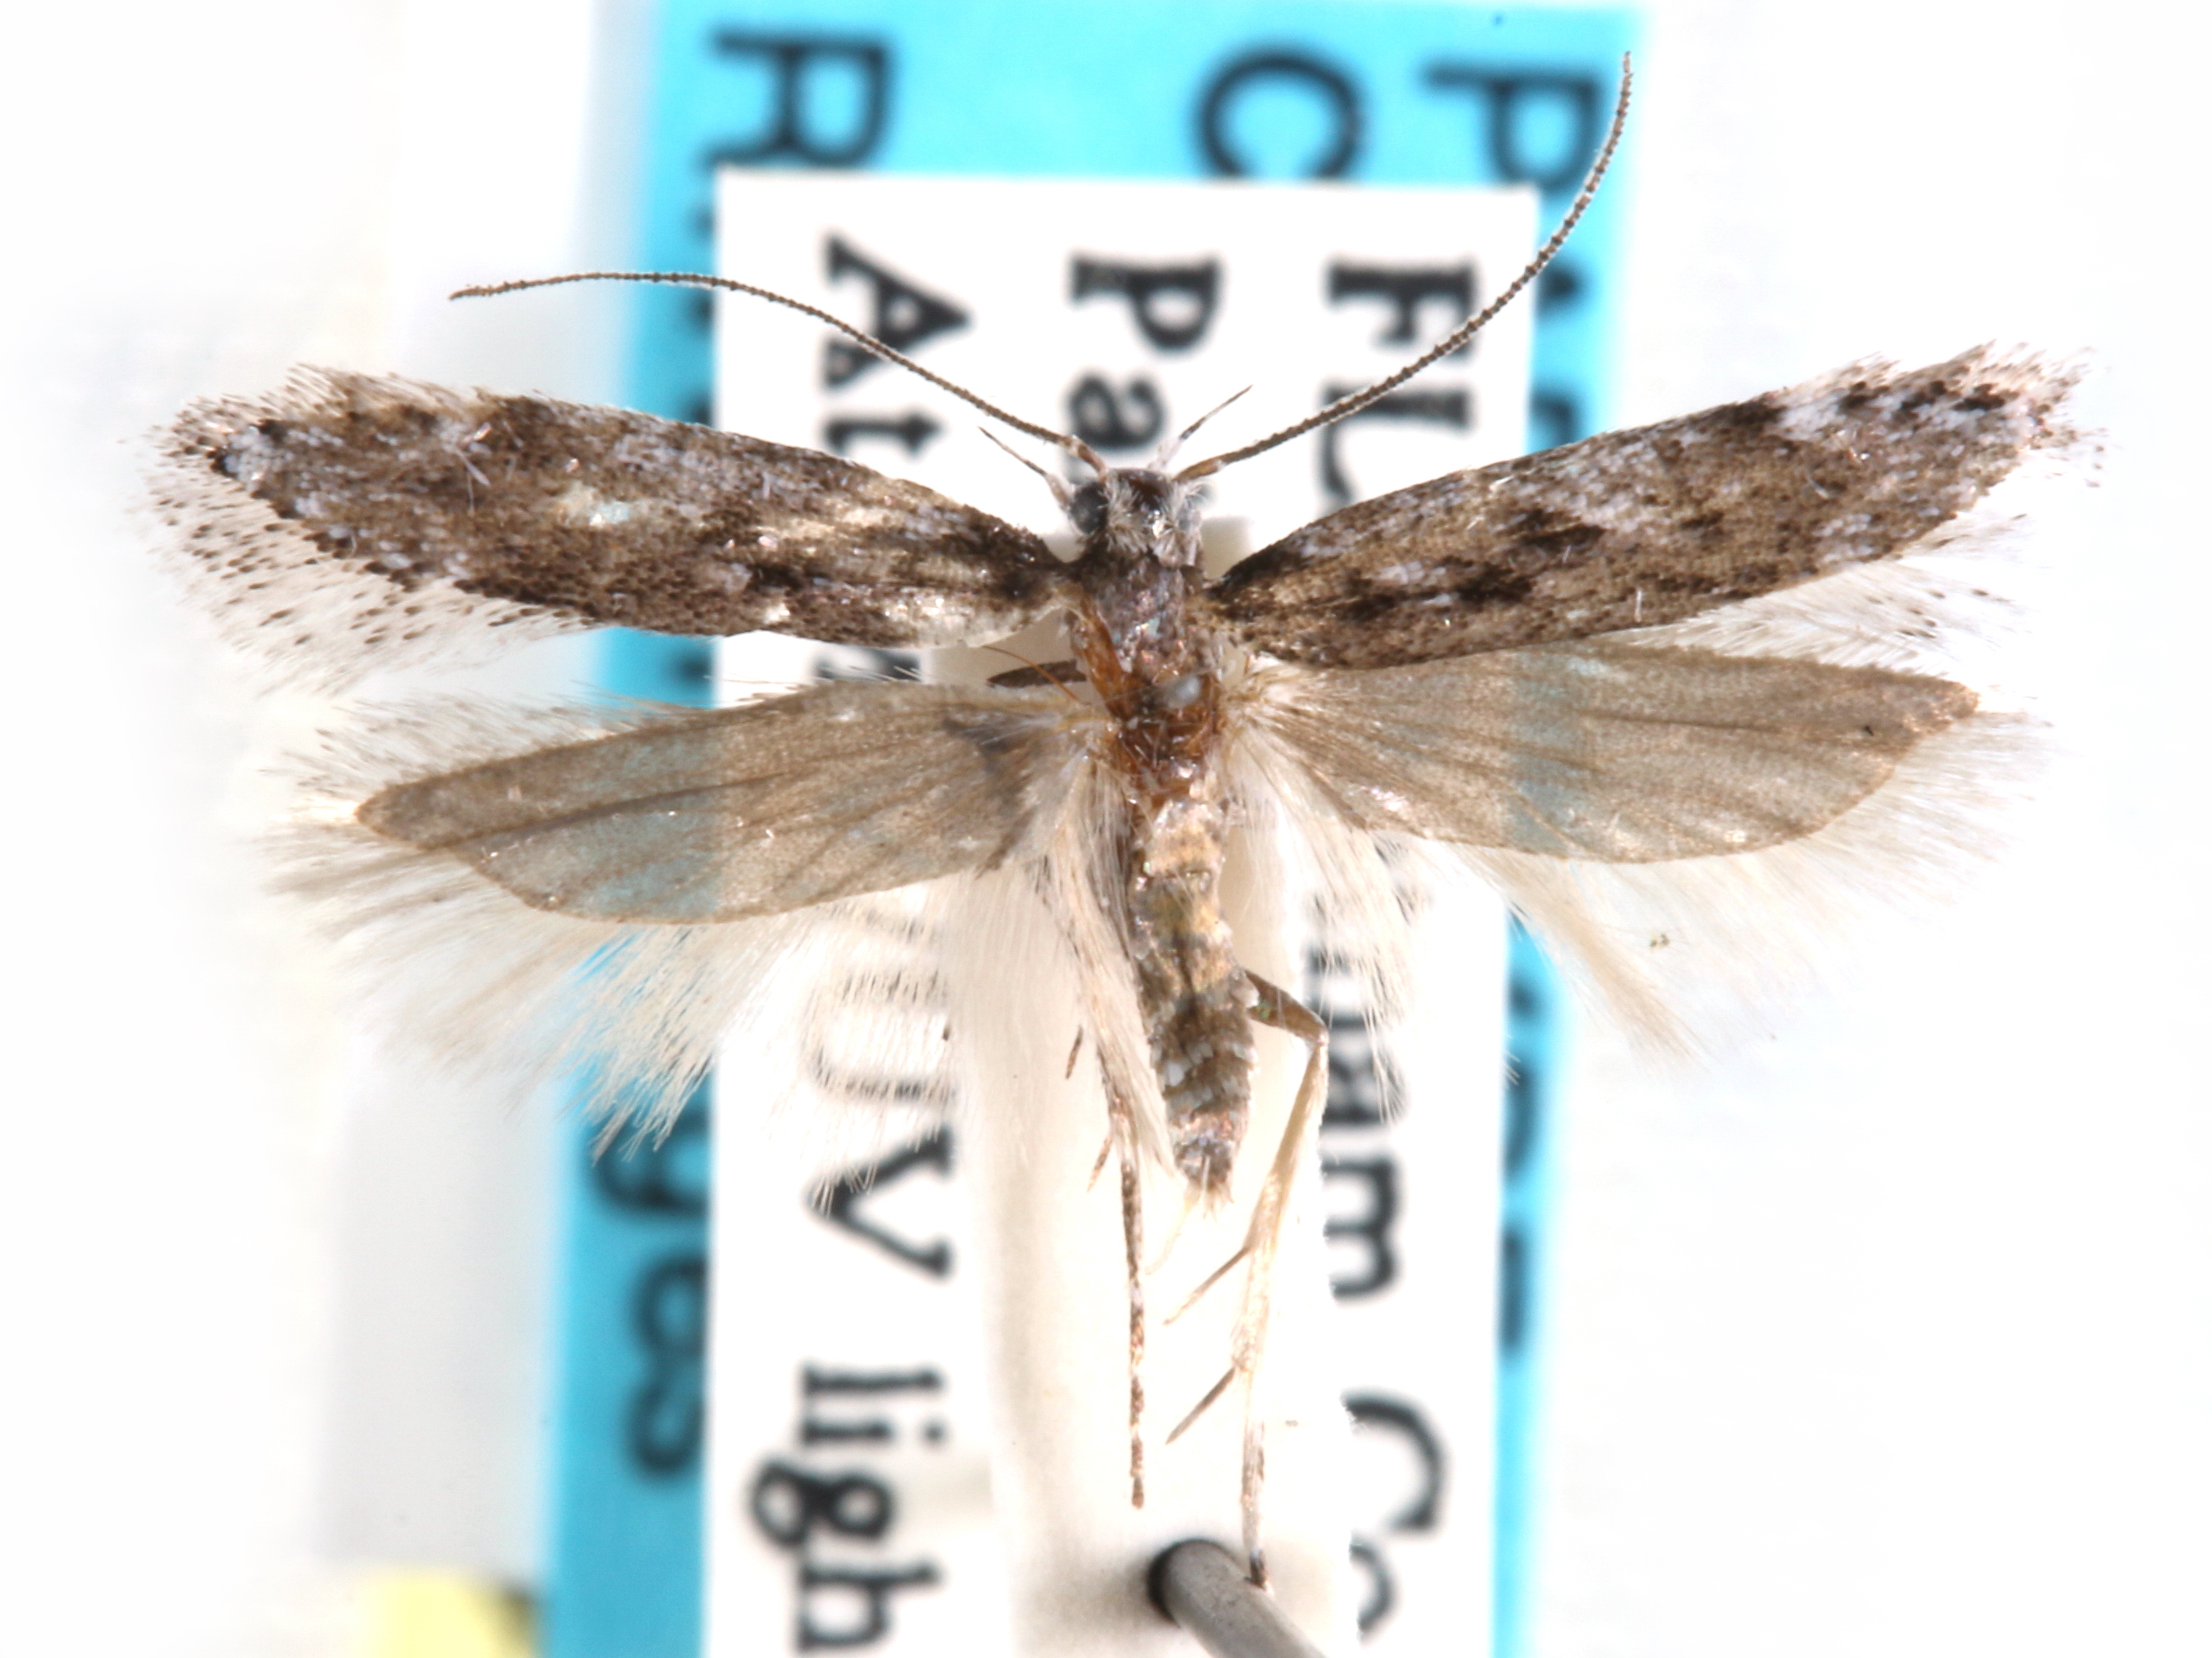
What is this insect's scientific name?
Chionodes rectifex
